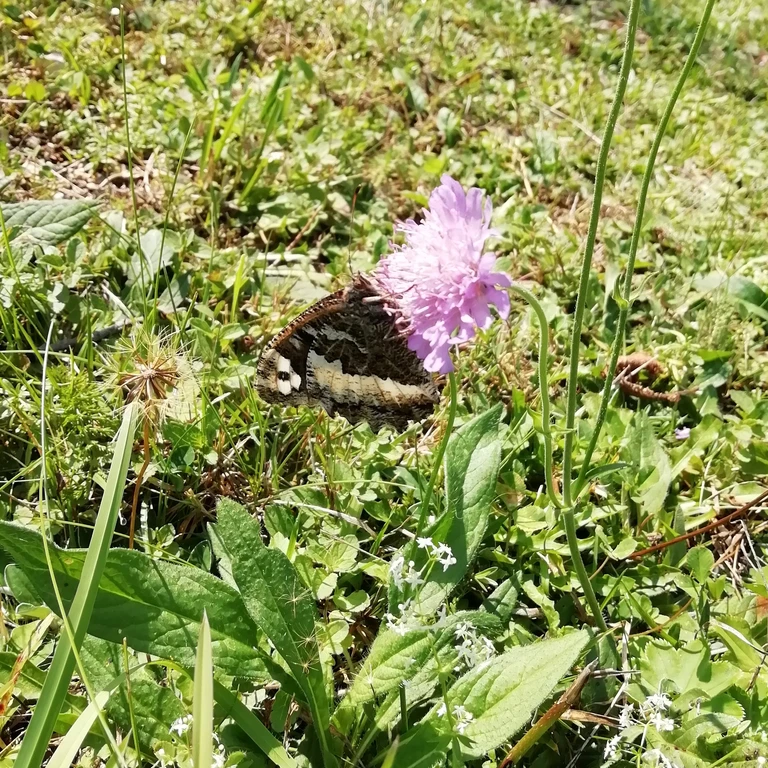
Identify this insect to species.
Brintesia circe
